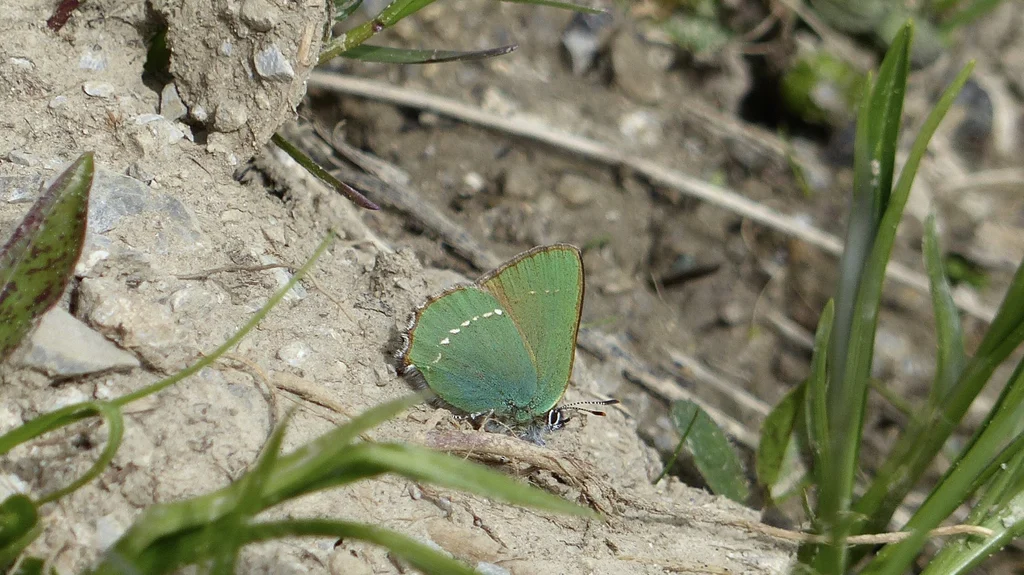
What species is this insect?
Callophrys rubi
